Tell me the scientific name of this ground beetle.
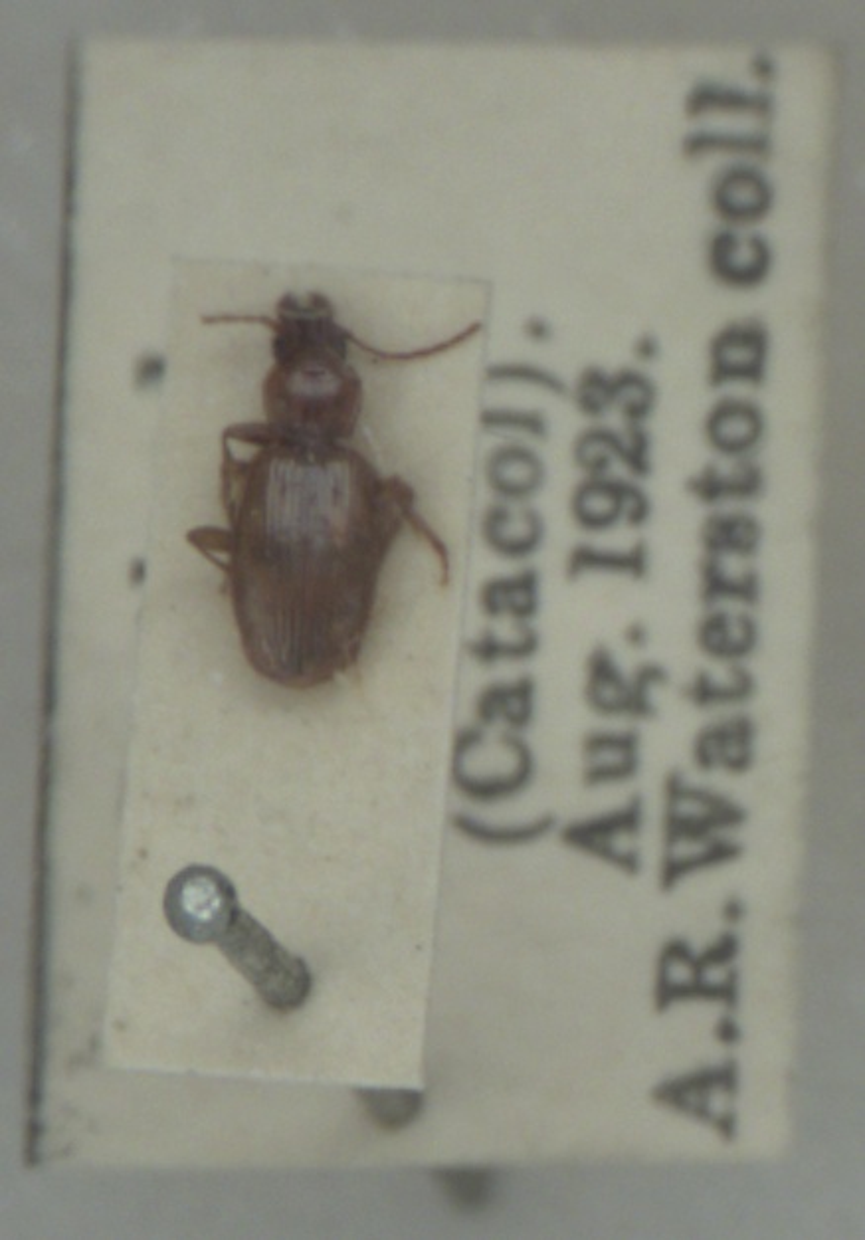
Trechus fulvus
